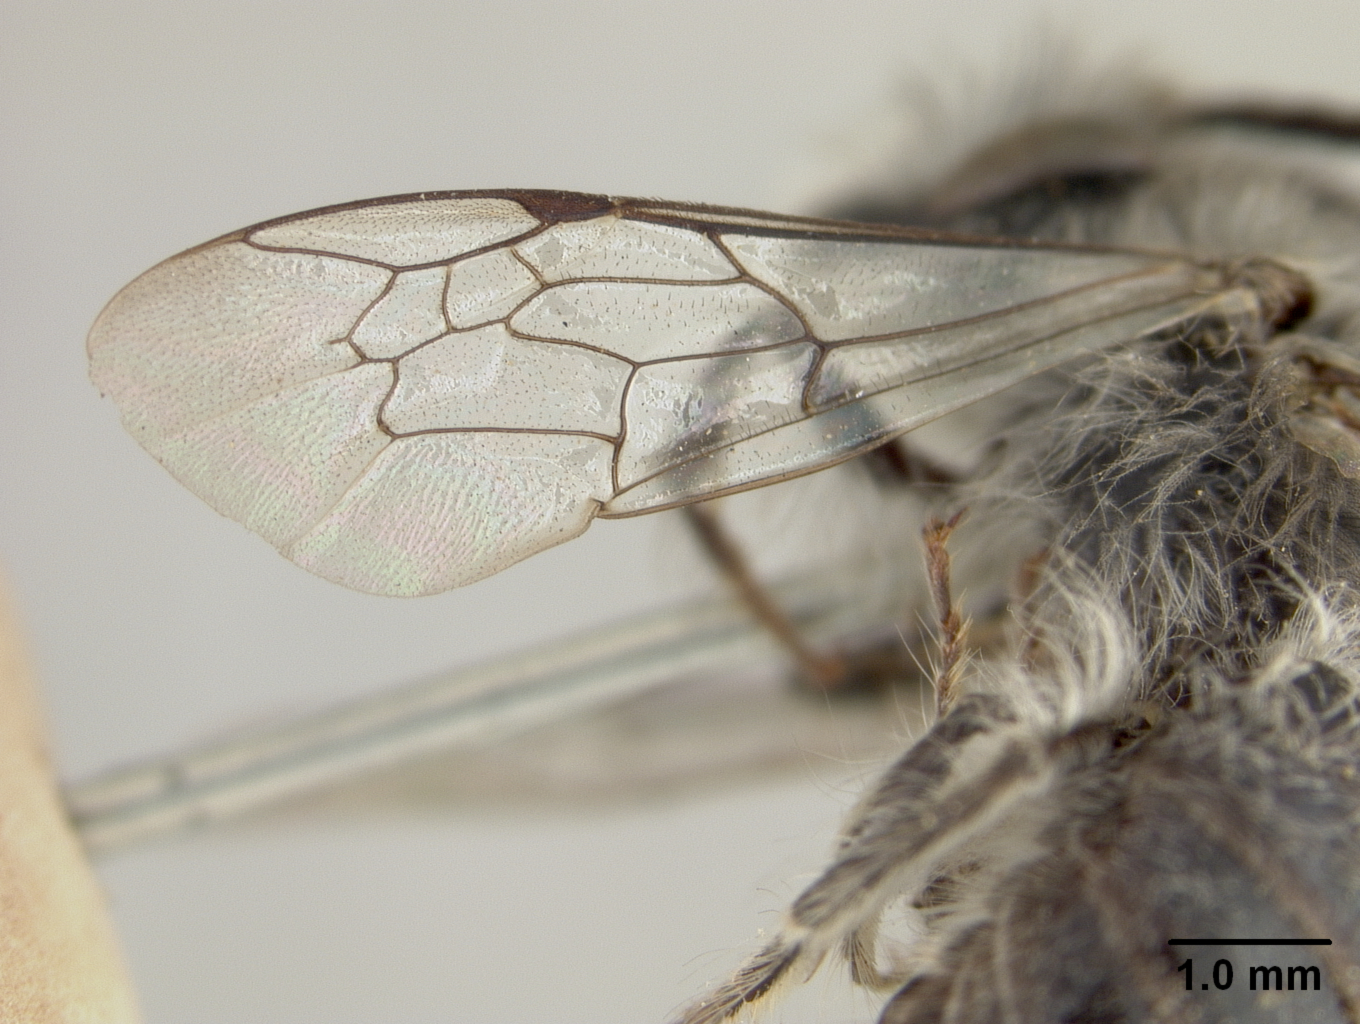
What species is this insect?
Colletes chubutensis
